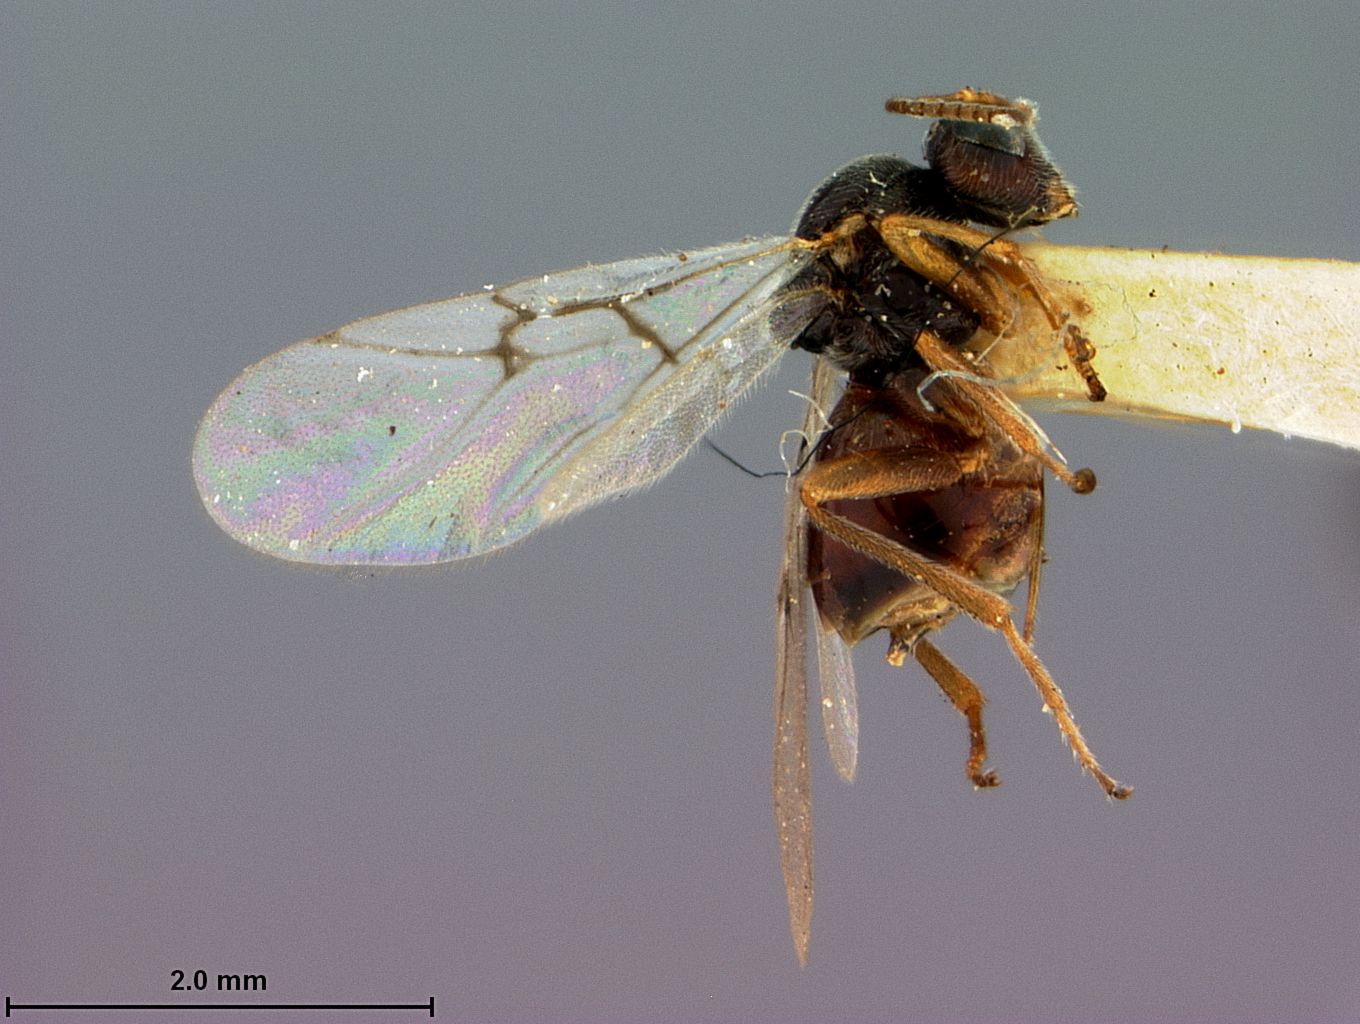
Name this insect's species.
Callirhytis crassicornis
